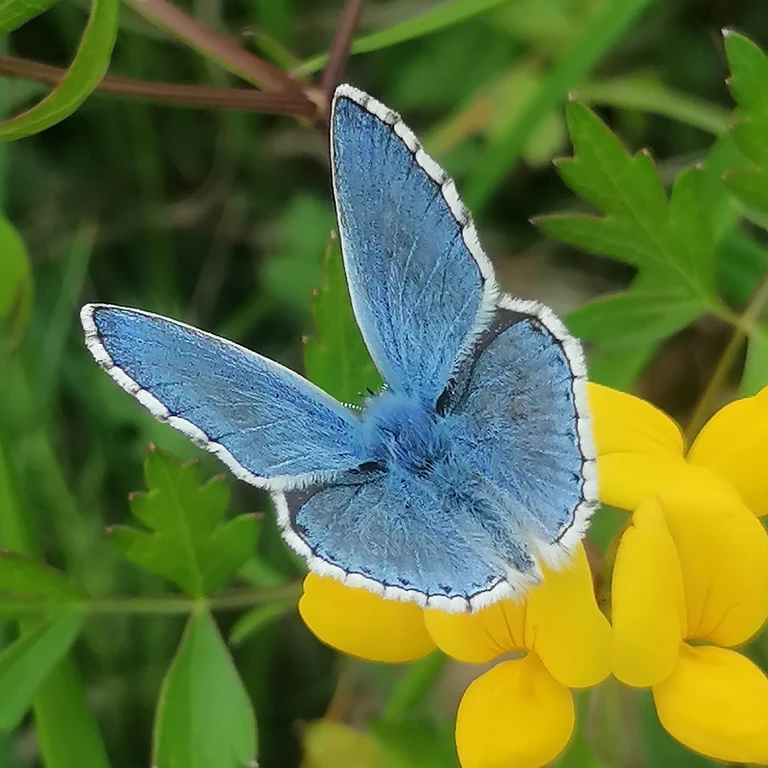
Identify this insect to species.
Lysandra bellargus
